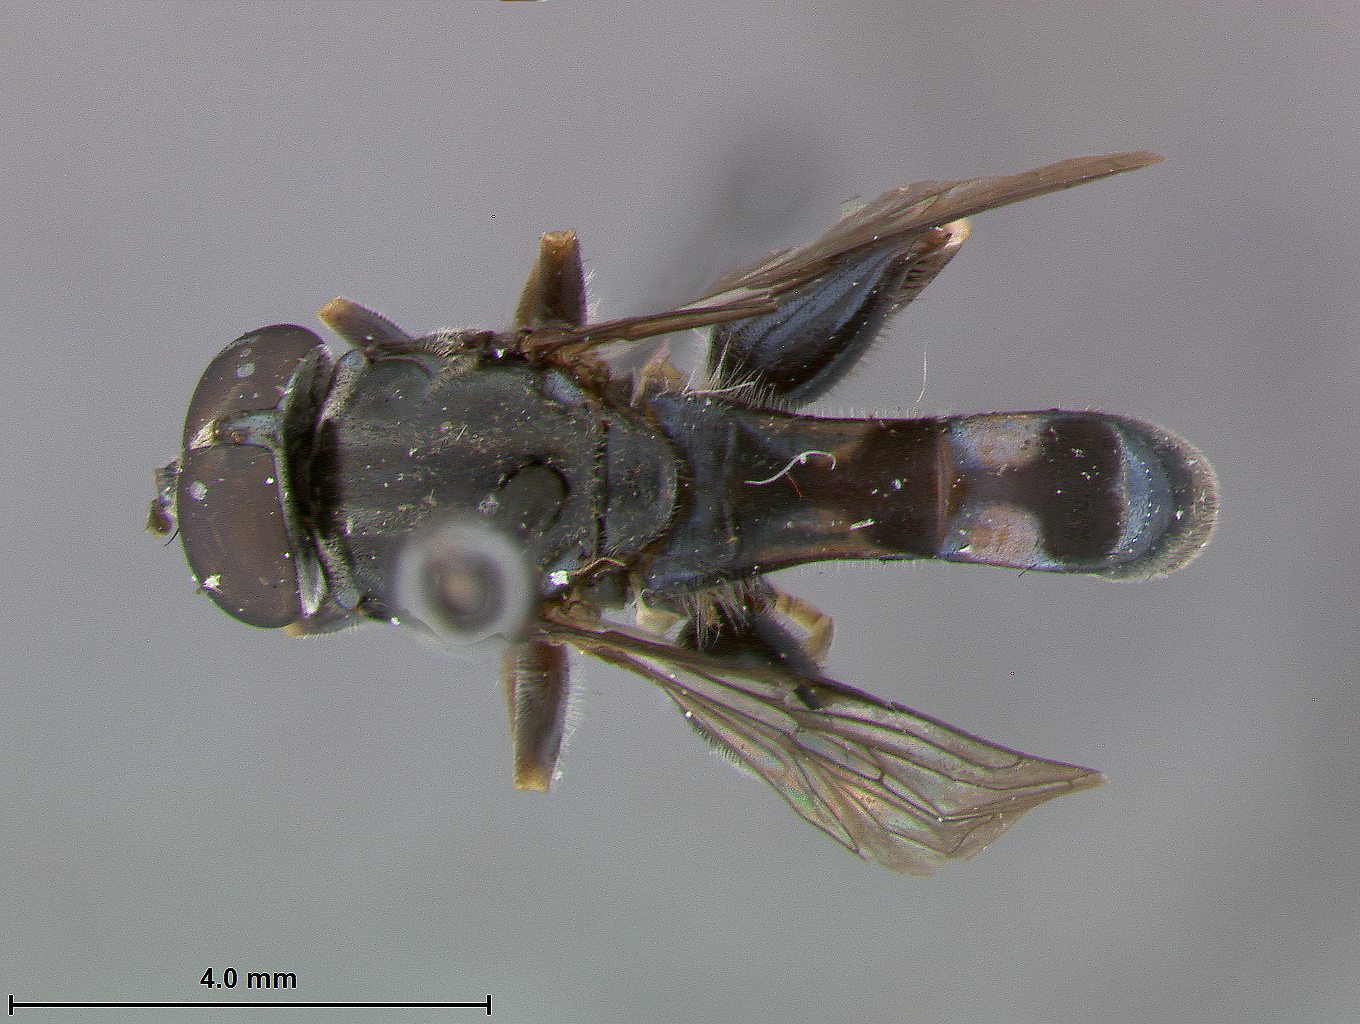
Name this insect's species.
Planes chlorops
